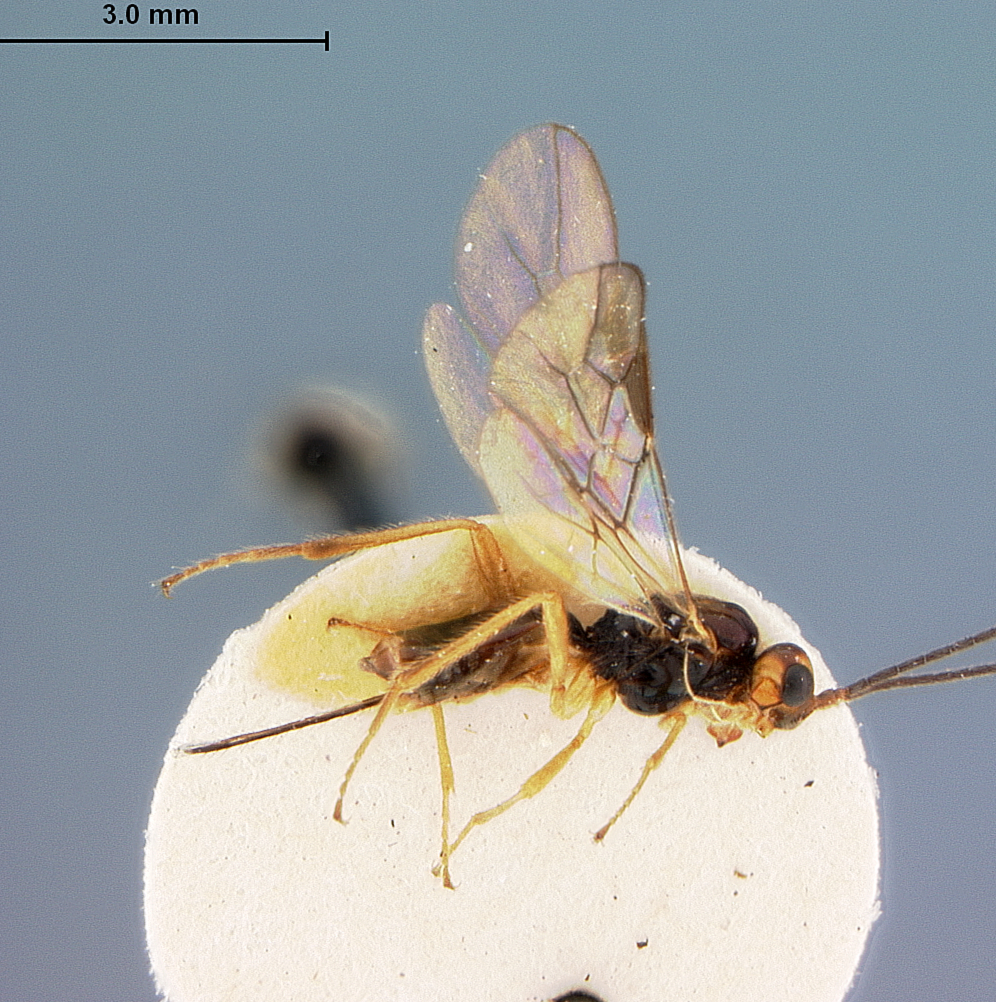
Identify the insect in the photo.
Phaenocarpa divergens
